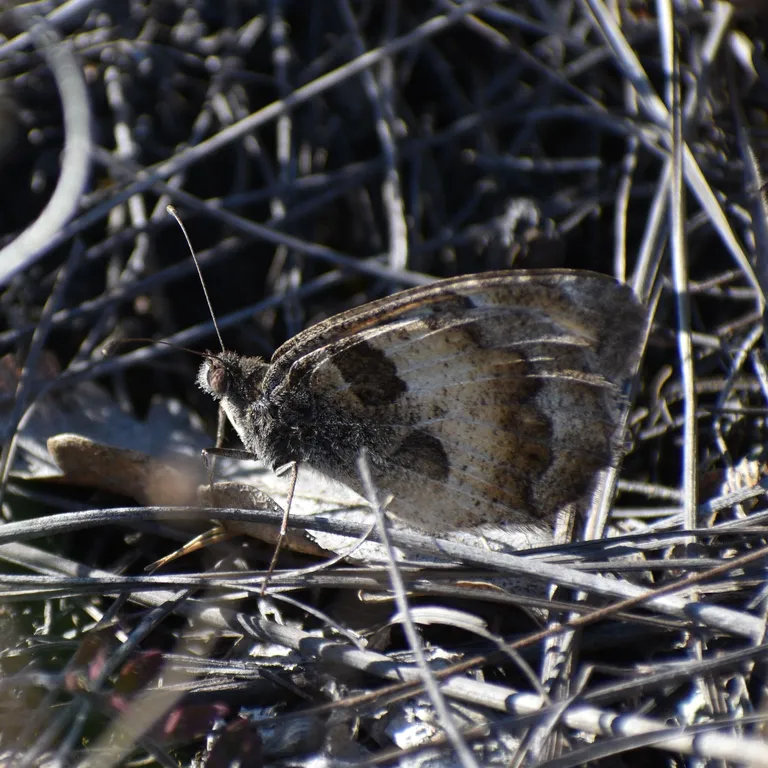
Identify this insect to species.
Chazara briseis (also Satyrus briseis)
